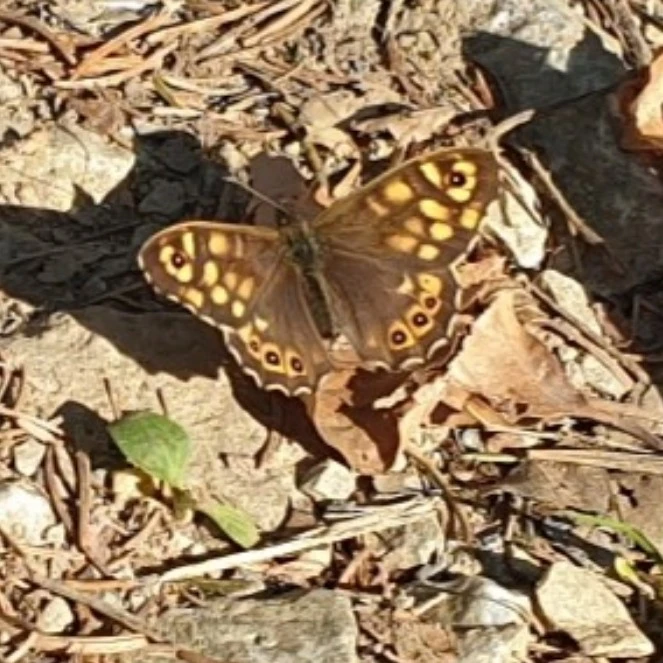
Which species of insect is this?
Pararge aegeria
